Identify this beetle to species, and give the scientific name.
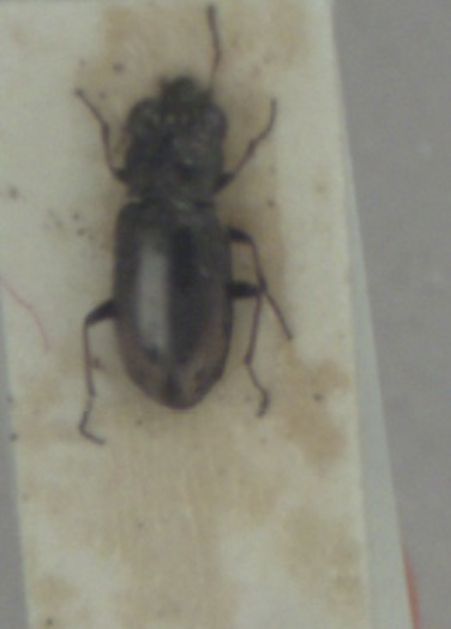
Notiophilus biguttatus
